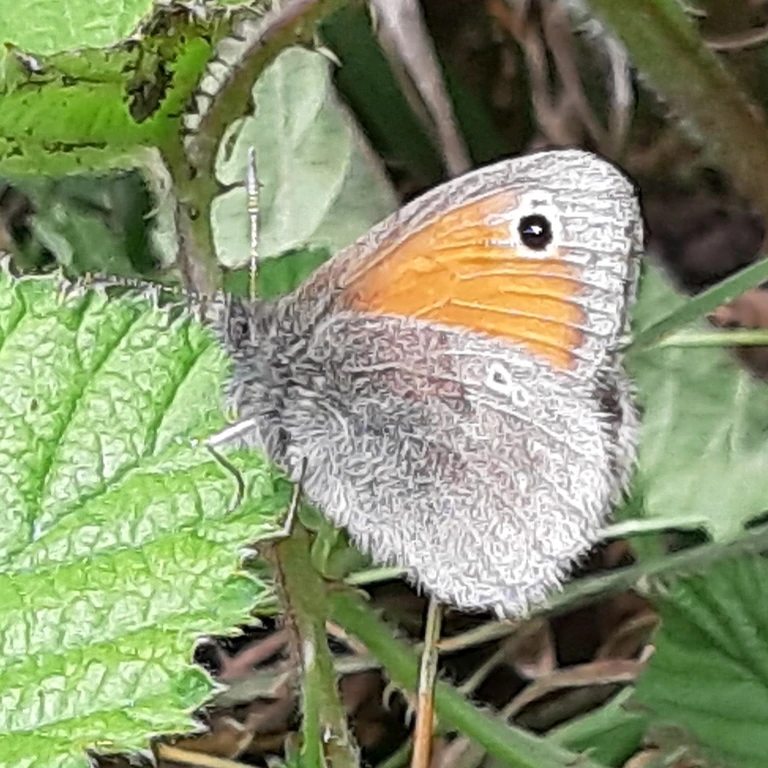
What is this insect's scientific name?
Coenonympha pamphilus
